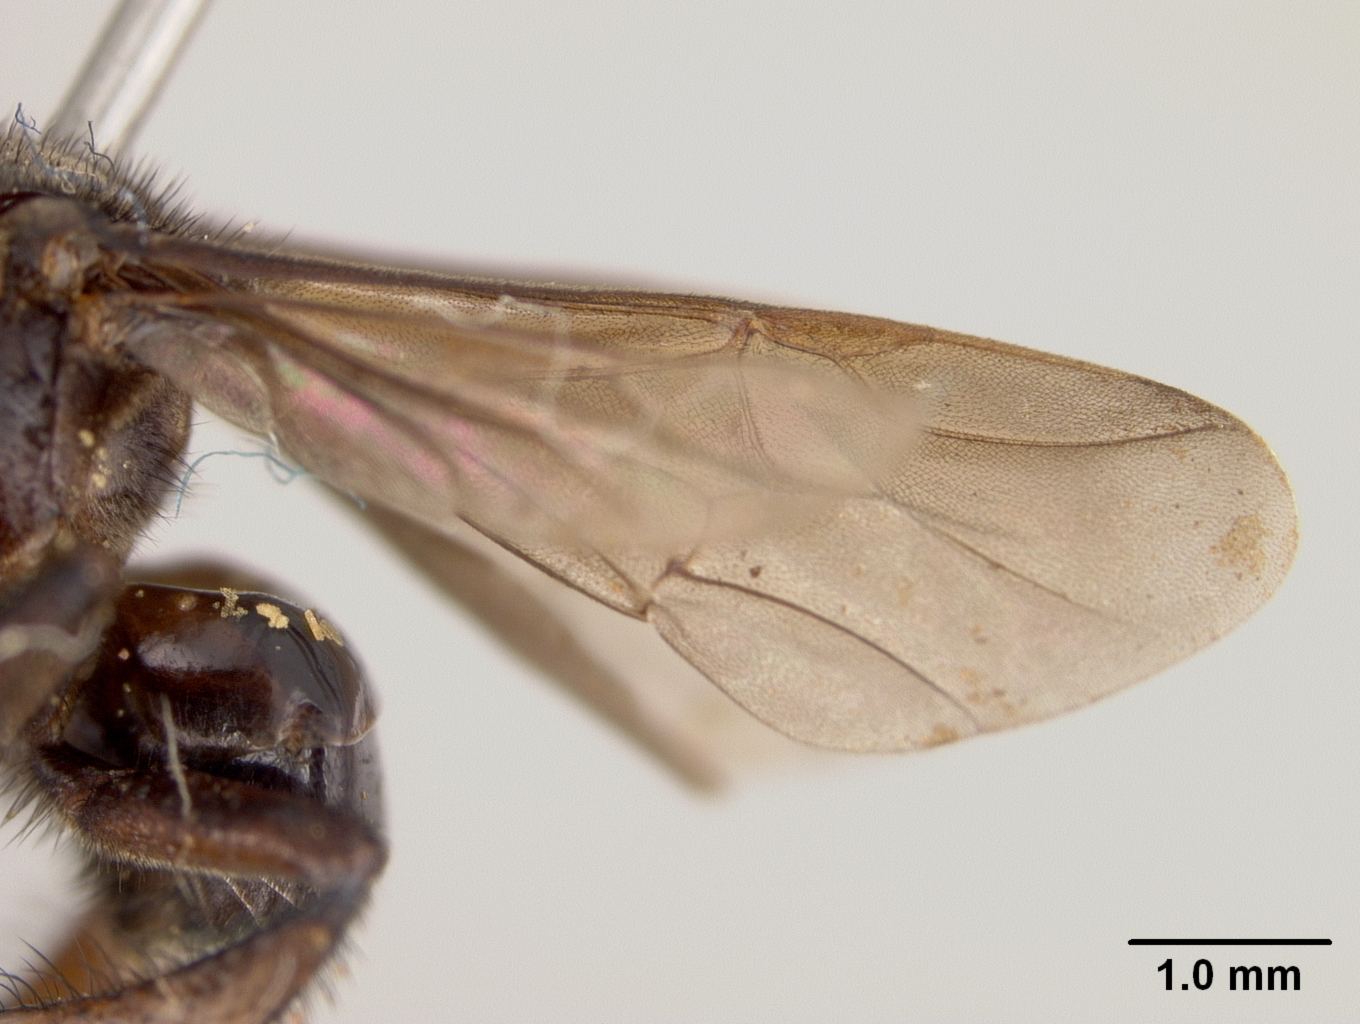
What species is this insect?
Trigona ardalus
